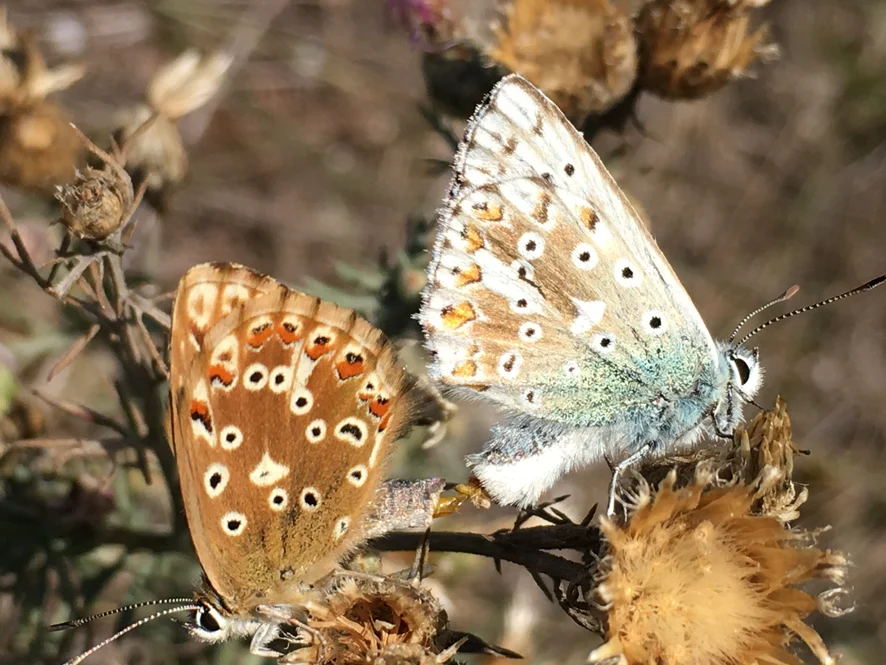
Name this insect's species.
Lysandra coridon
